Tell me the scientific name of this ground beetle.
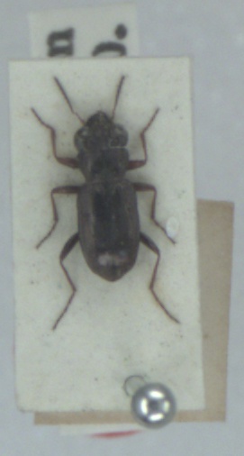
Notiophilus rufipes
